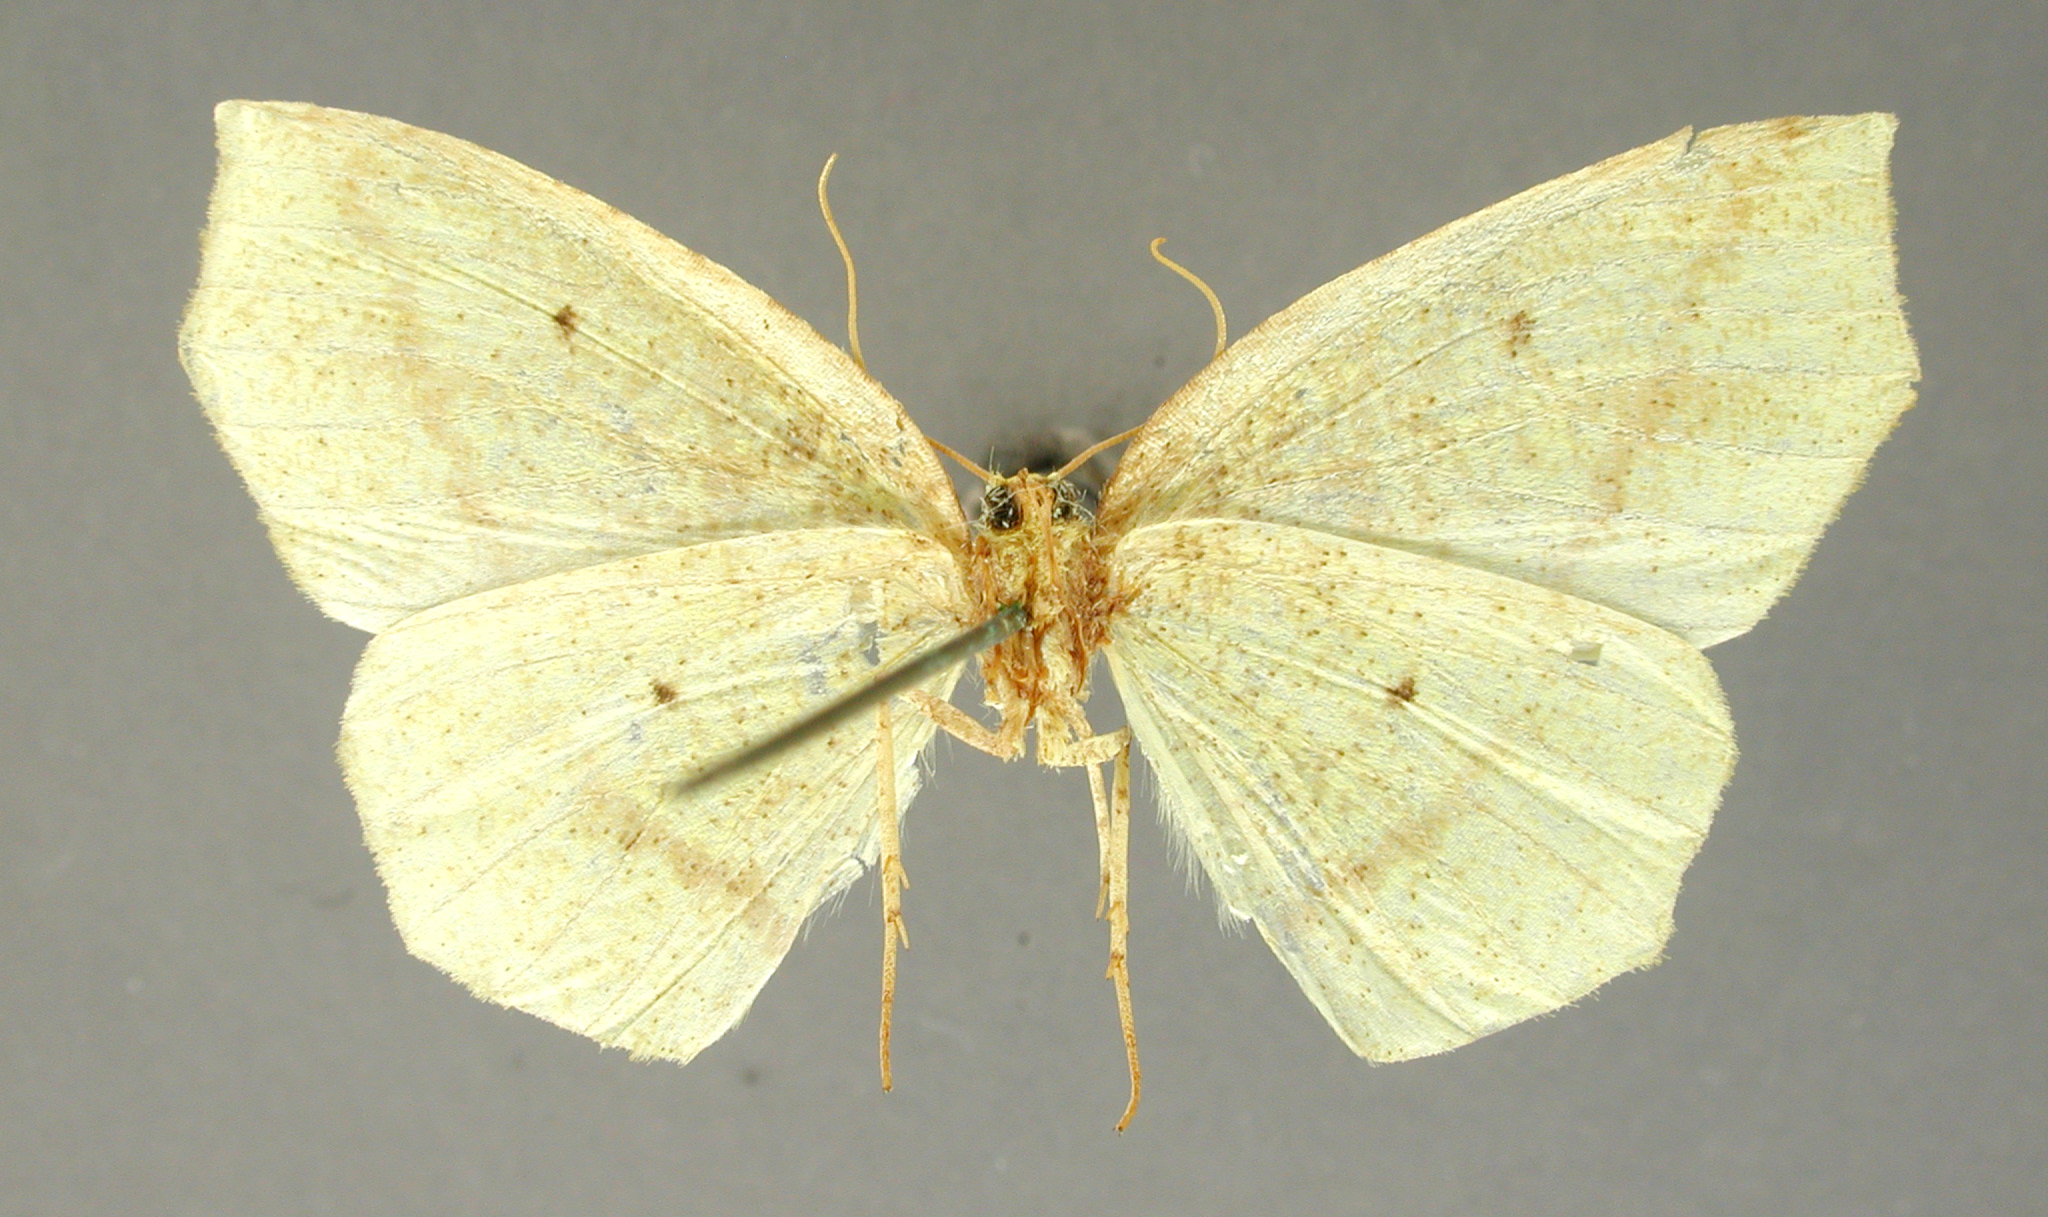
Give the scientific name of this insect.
Metanema flavida
